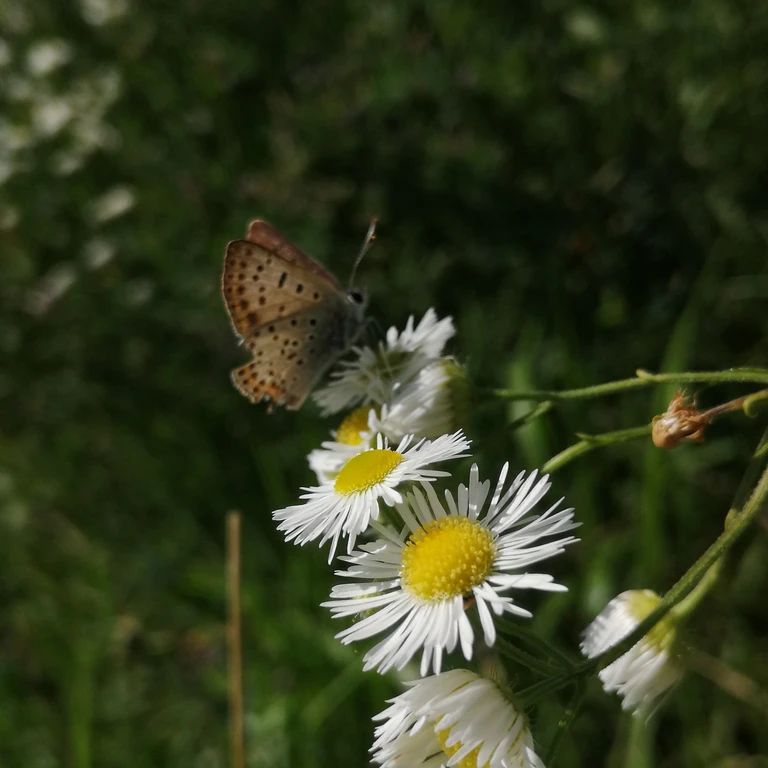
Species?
Lycaena tityrus (also Loweia tityrus)
